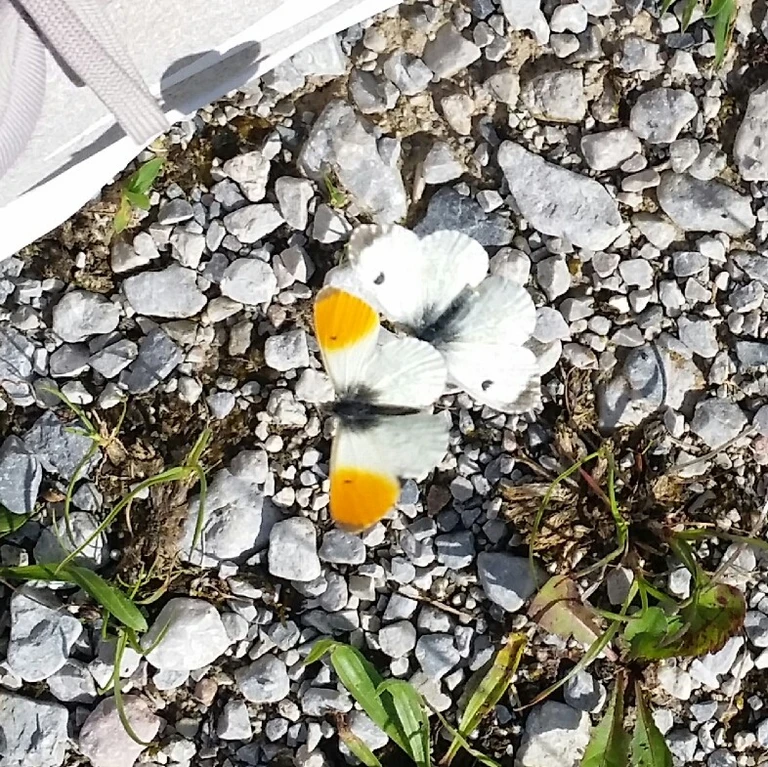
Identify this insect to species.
Anthocharis cardamines
